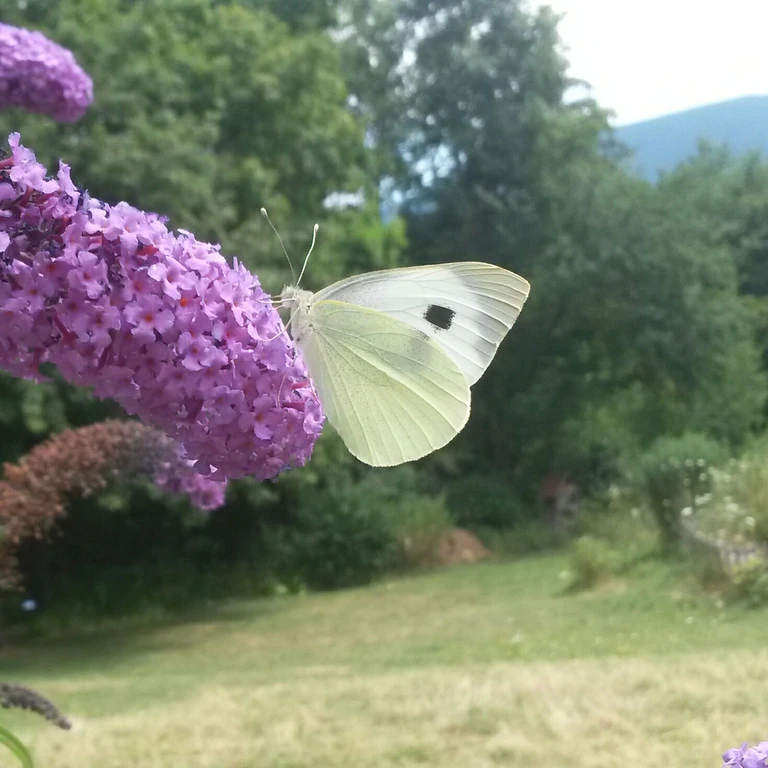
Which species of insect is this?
Pieris brassicae
